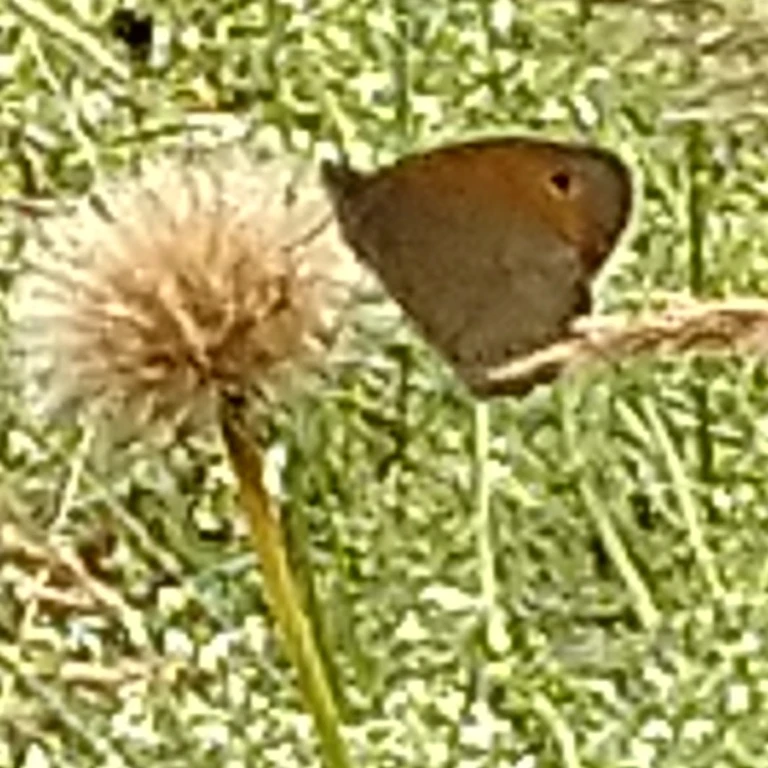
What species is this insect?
Maniola jurtina
